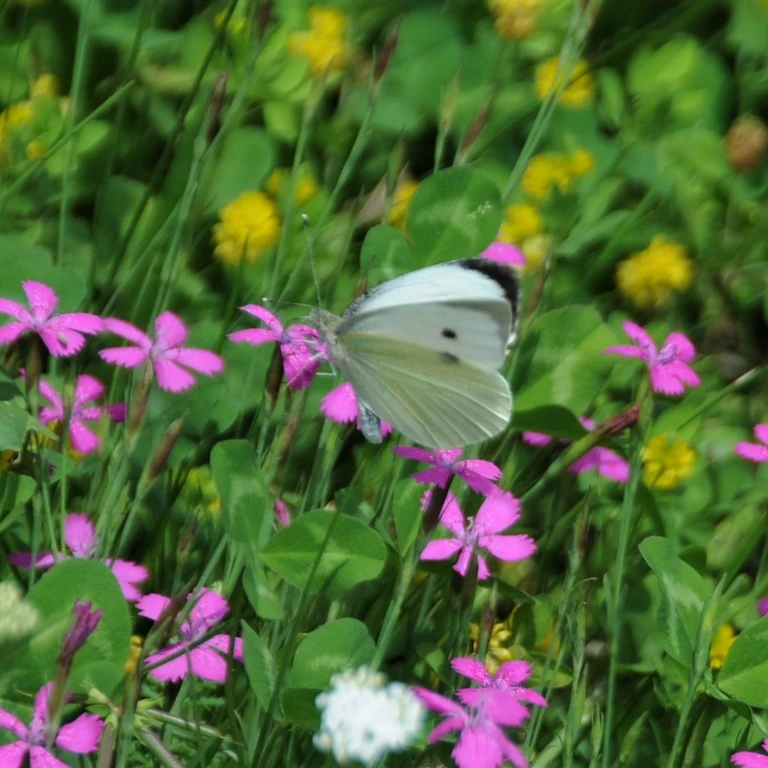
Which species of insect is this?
Pieris brassicae
